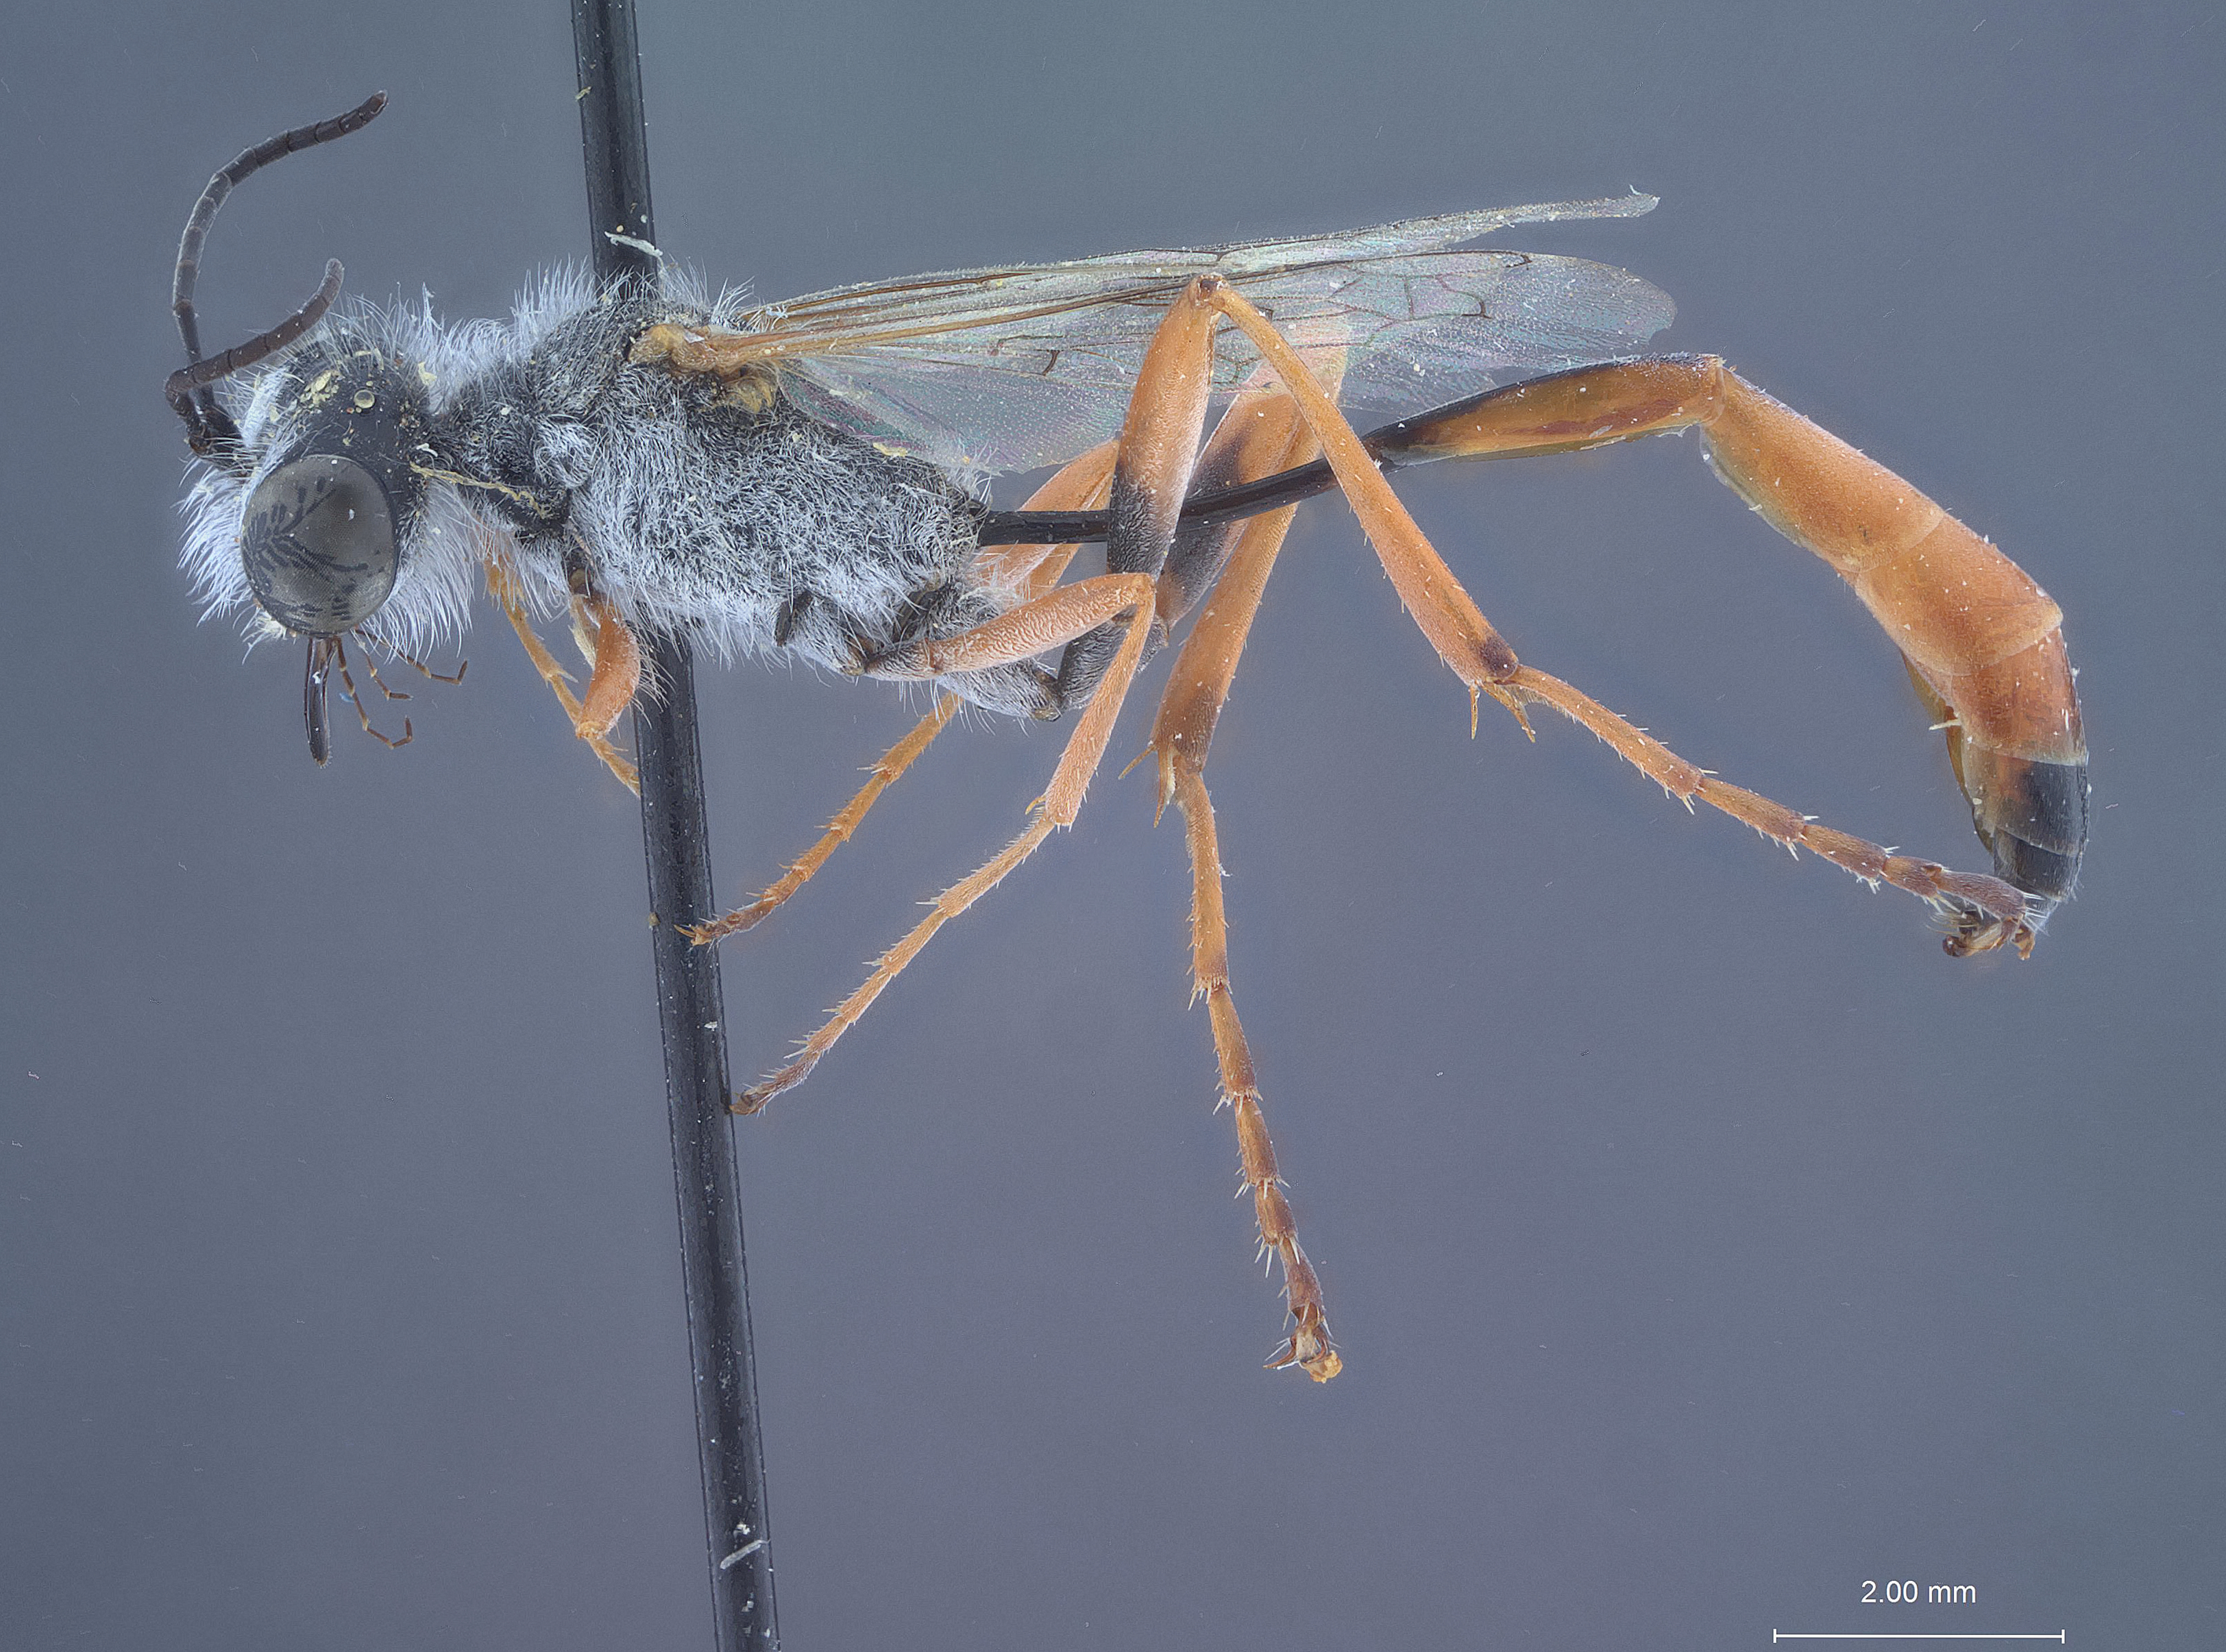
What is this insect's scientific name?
Ammophila moenkopi
